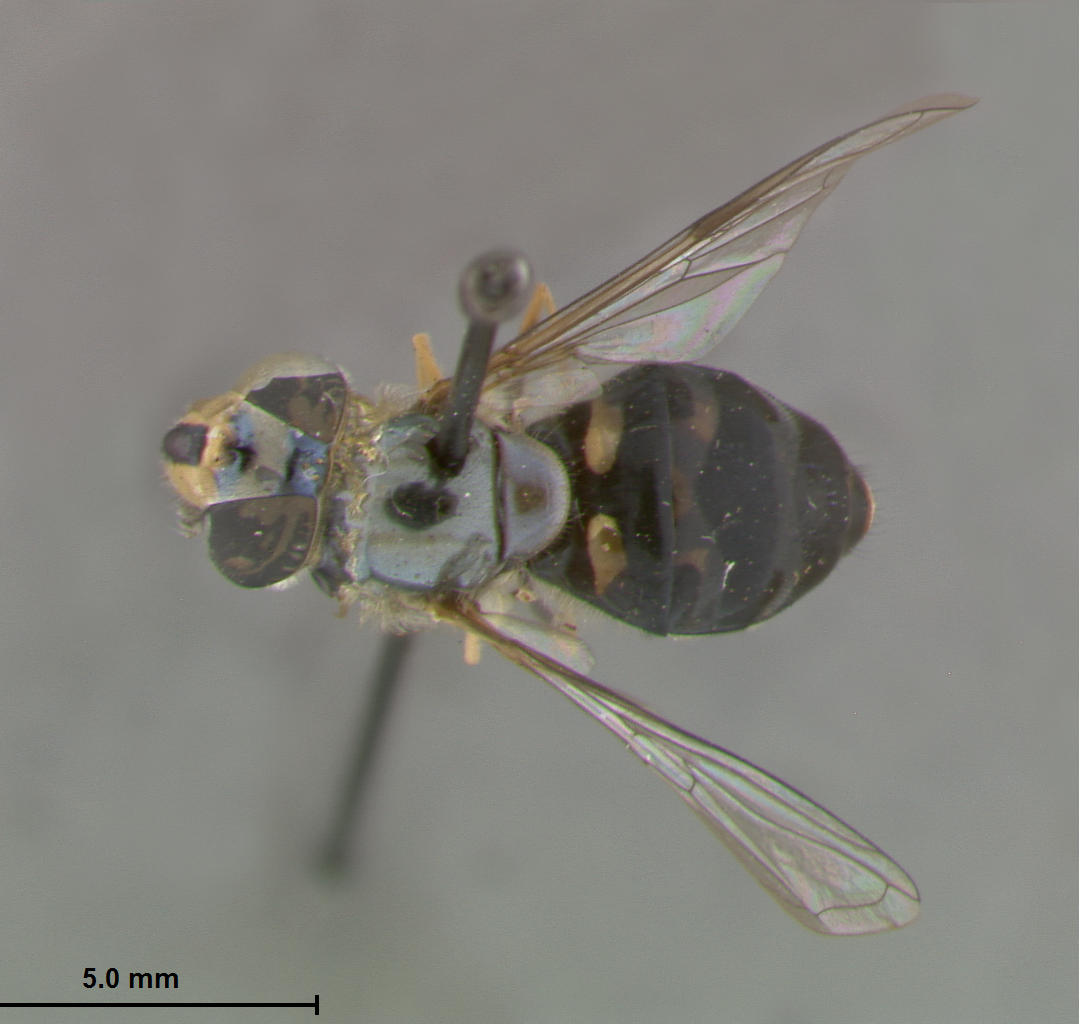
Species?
Syrphus sensuus
